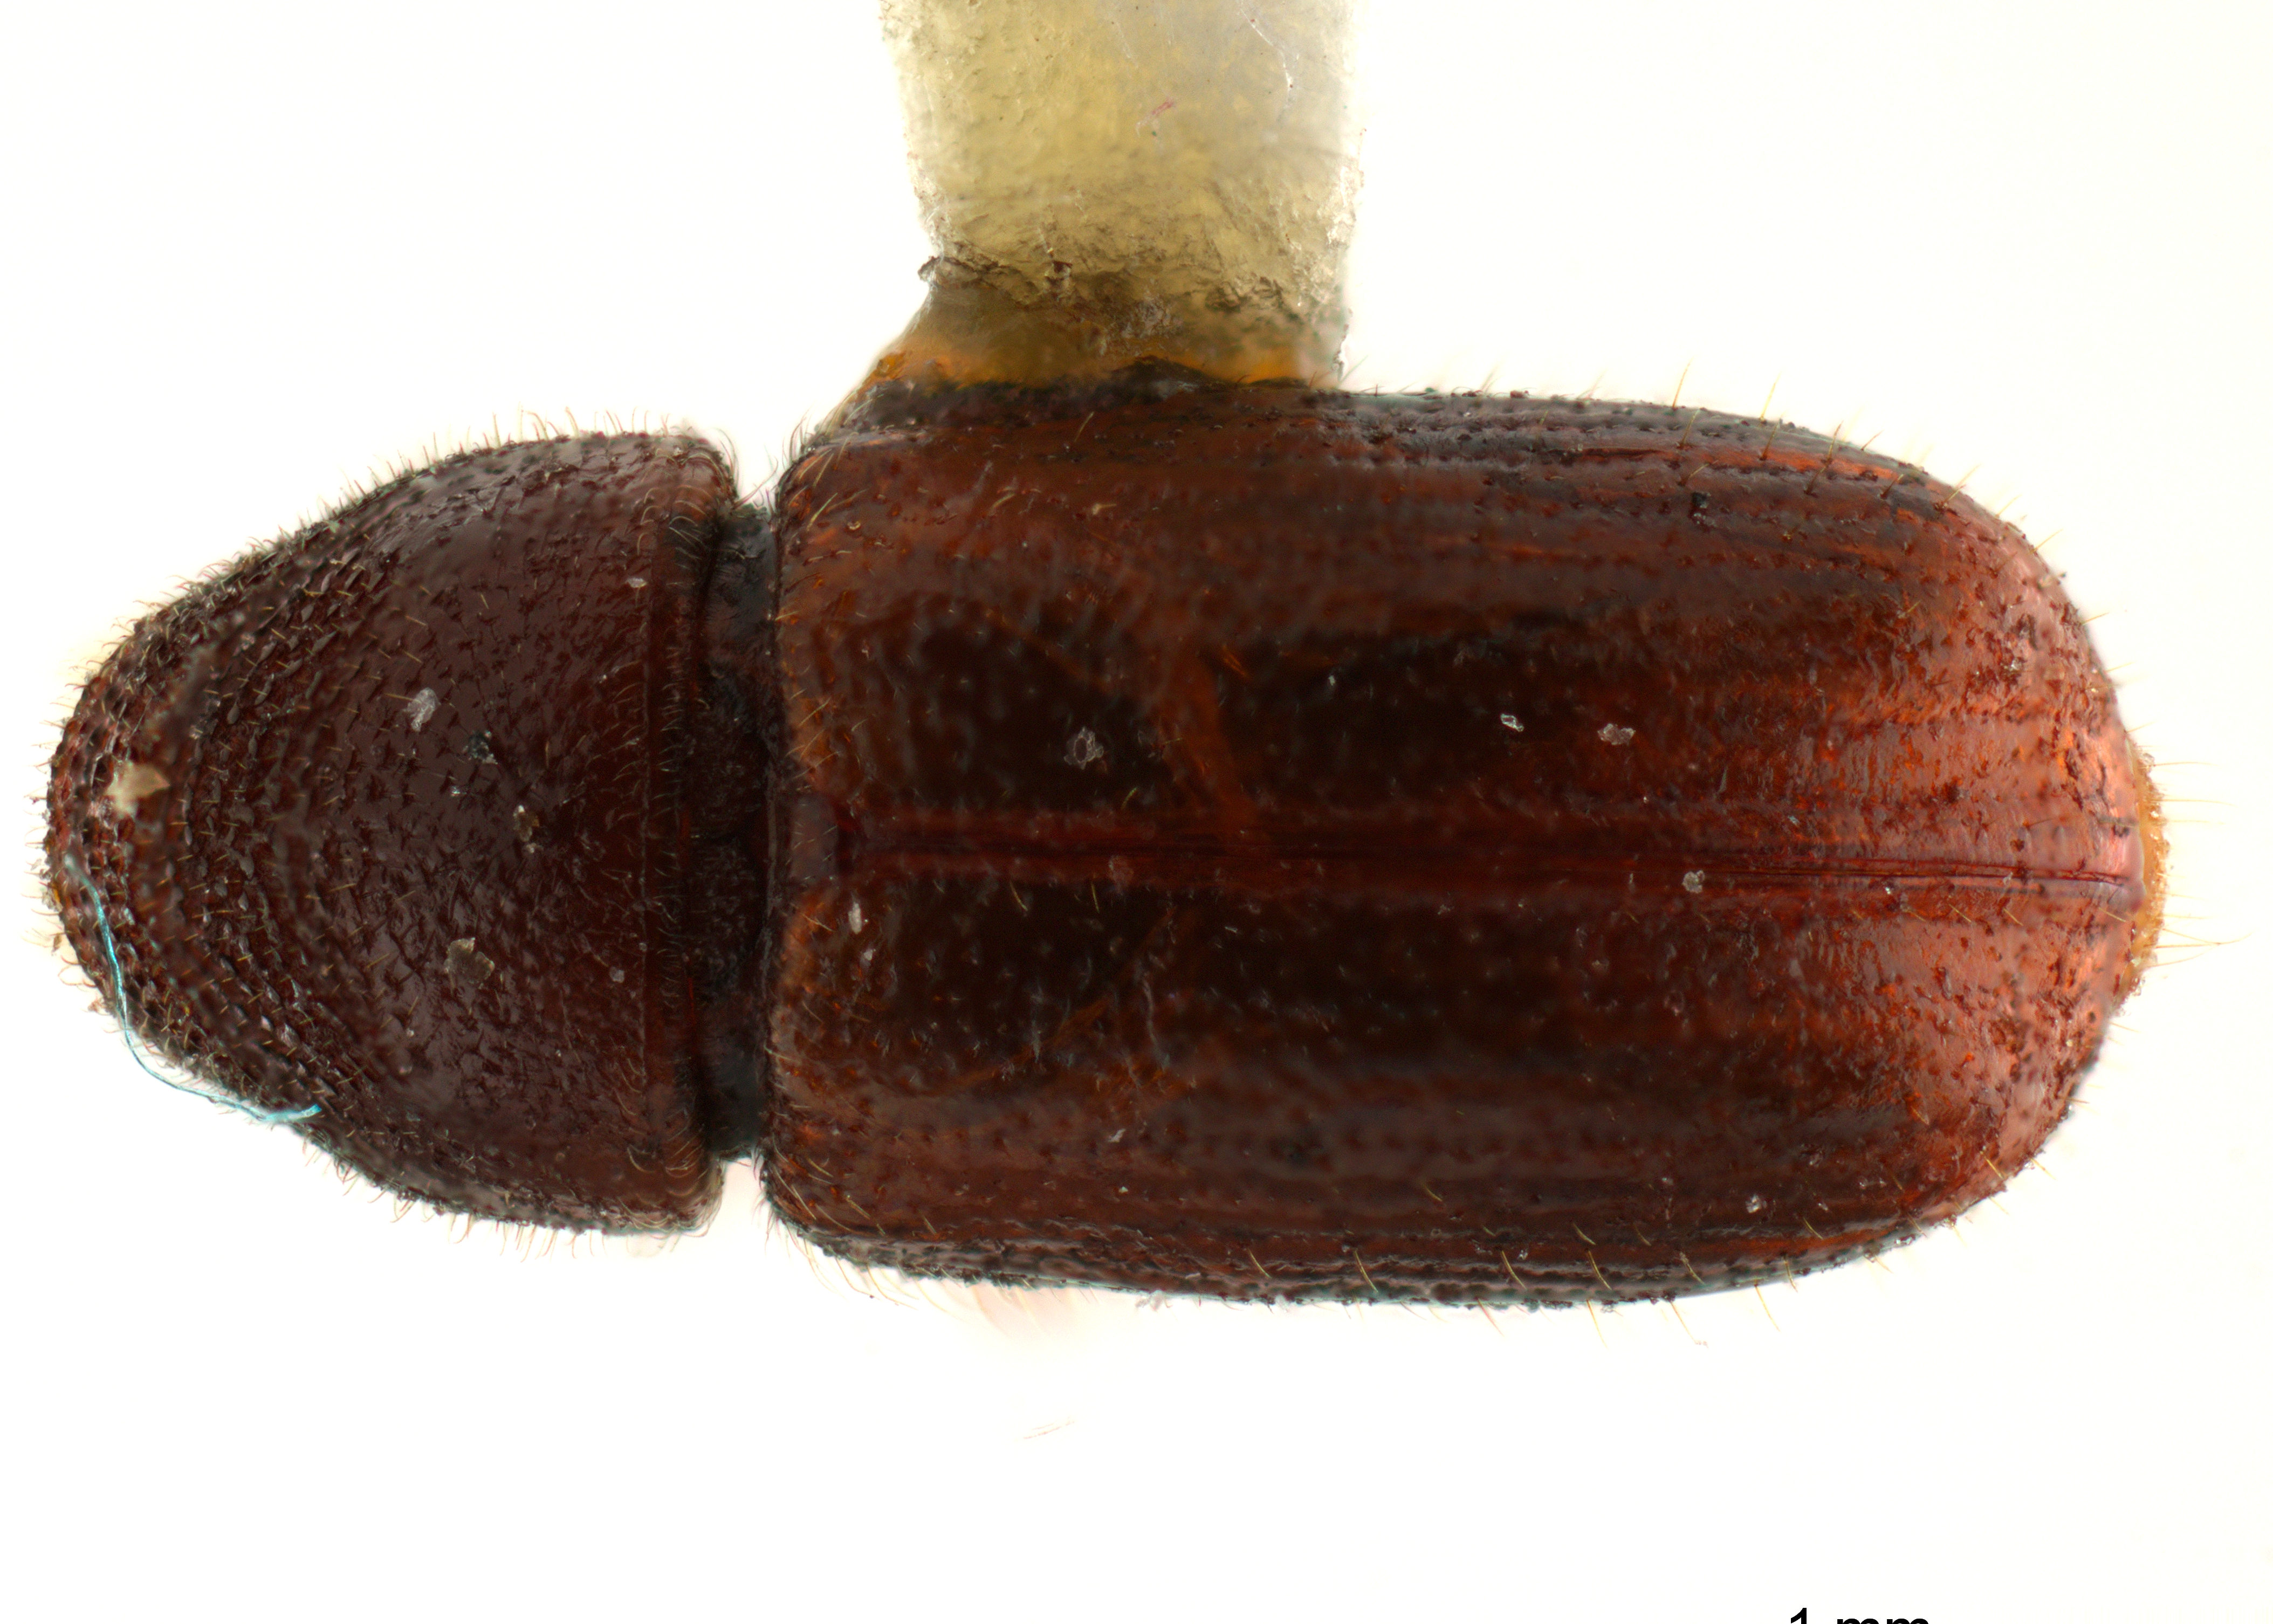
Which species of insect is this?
Araptus impensus
